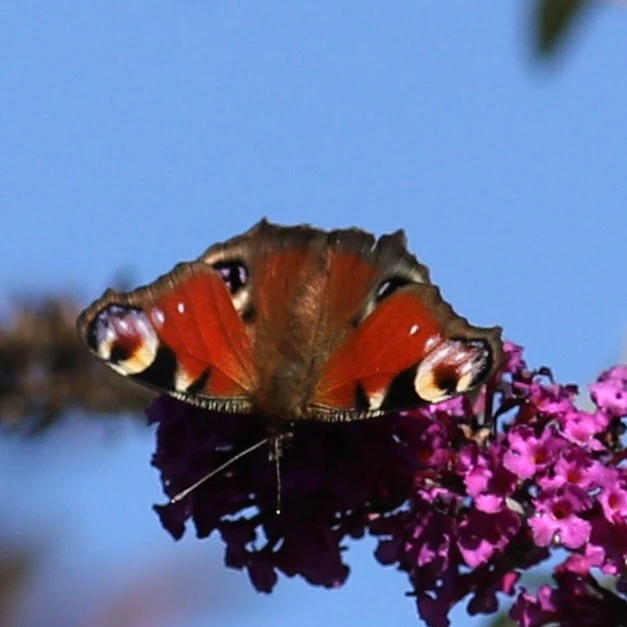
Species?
Aglais io
